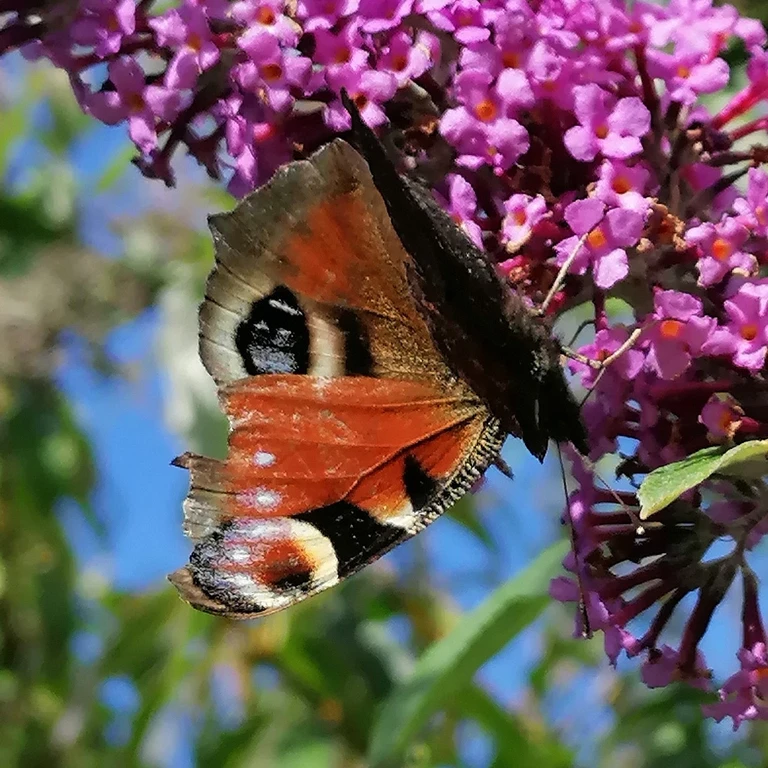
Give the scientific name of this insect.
Aglais io
